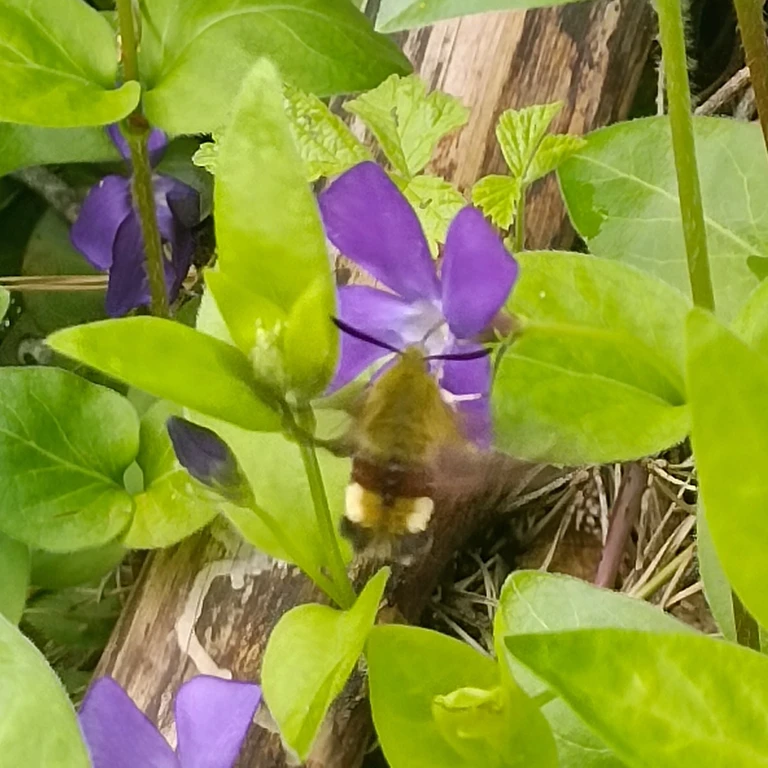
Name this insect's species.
Hemaris fuciformis
